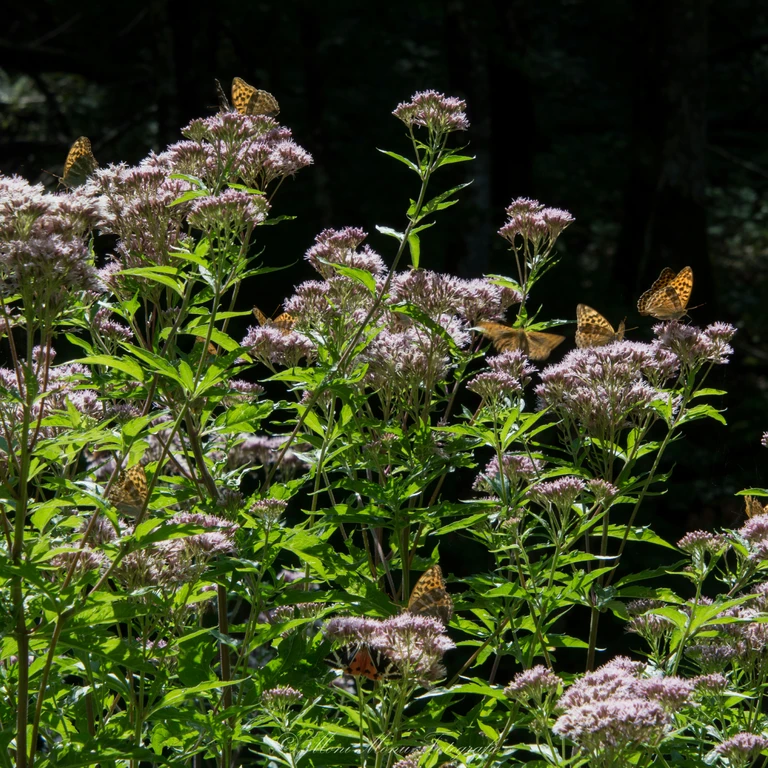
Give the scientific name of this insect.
Argynnis paphia
